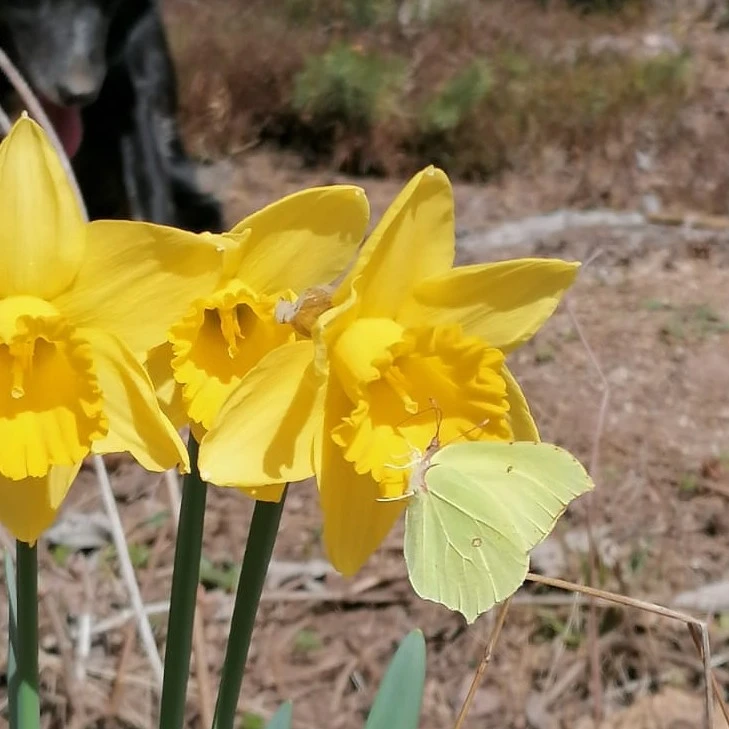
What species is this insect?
Gonepteryx rhamni
